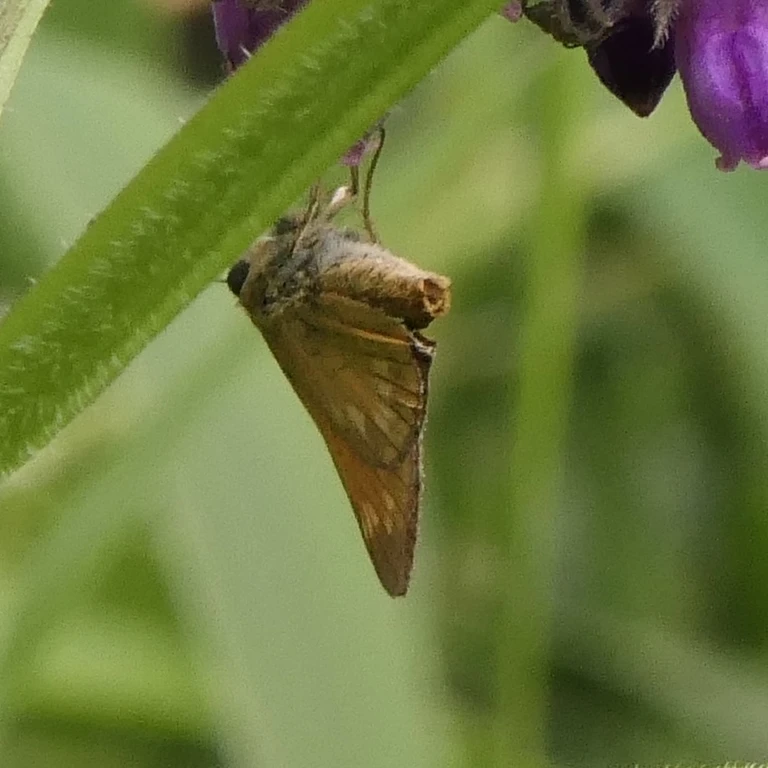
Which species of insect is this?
Ochlodes sylvanus (also Ochlodes venata)
